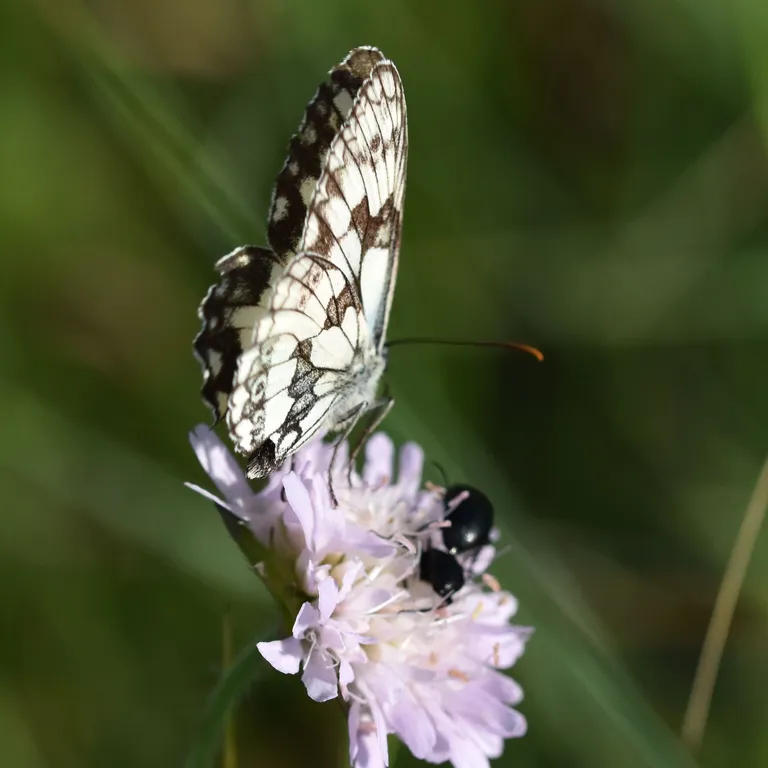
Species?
Melanargia galathea
